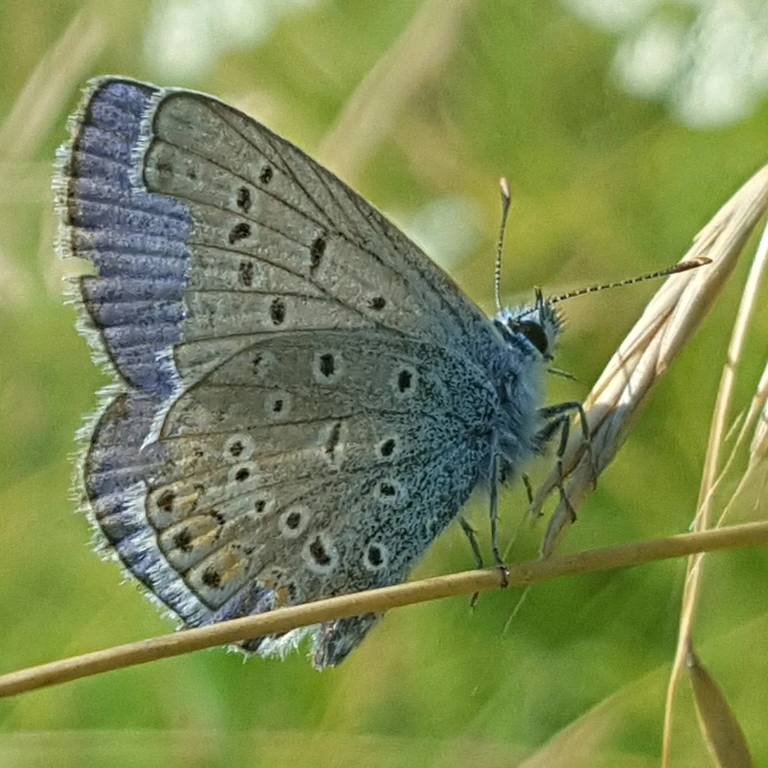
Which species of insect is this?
Polyommatus icarus
